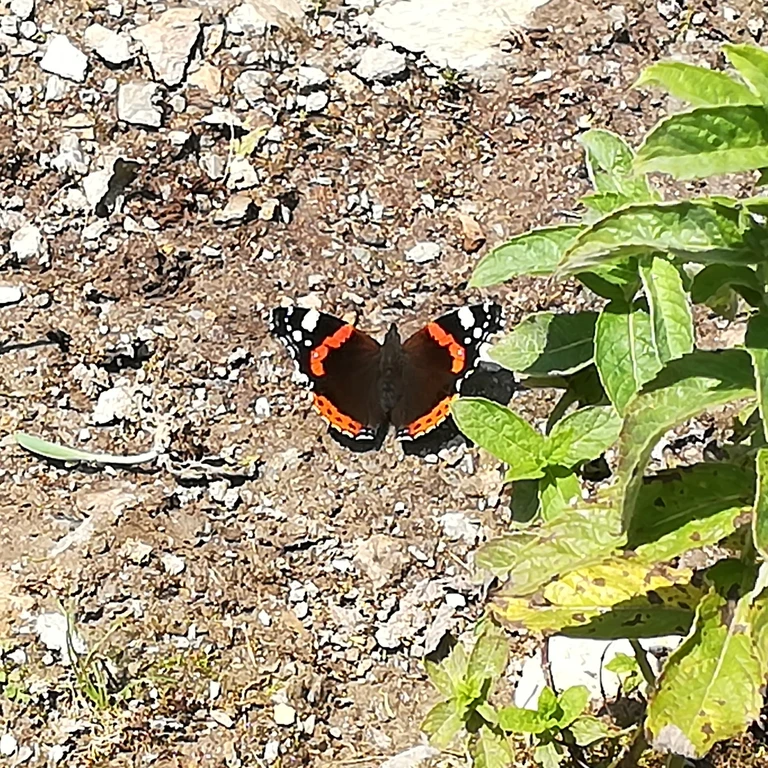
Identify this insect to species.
Vanessa atalanta
